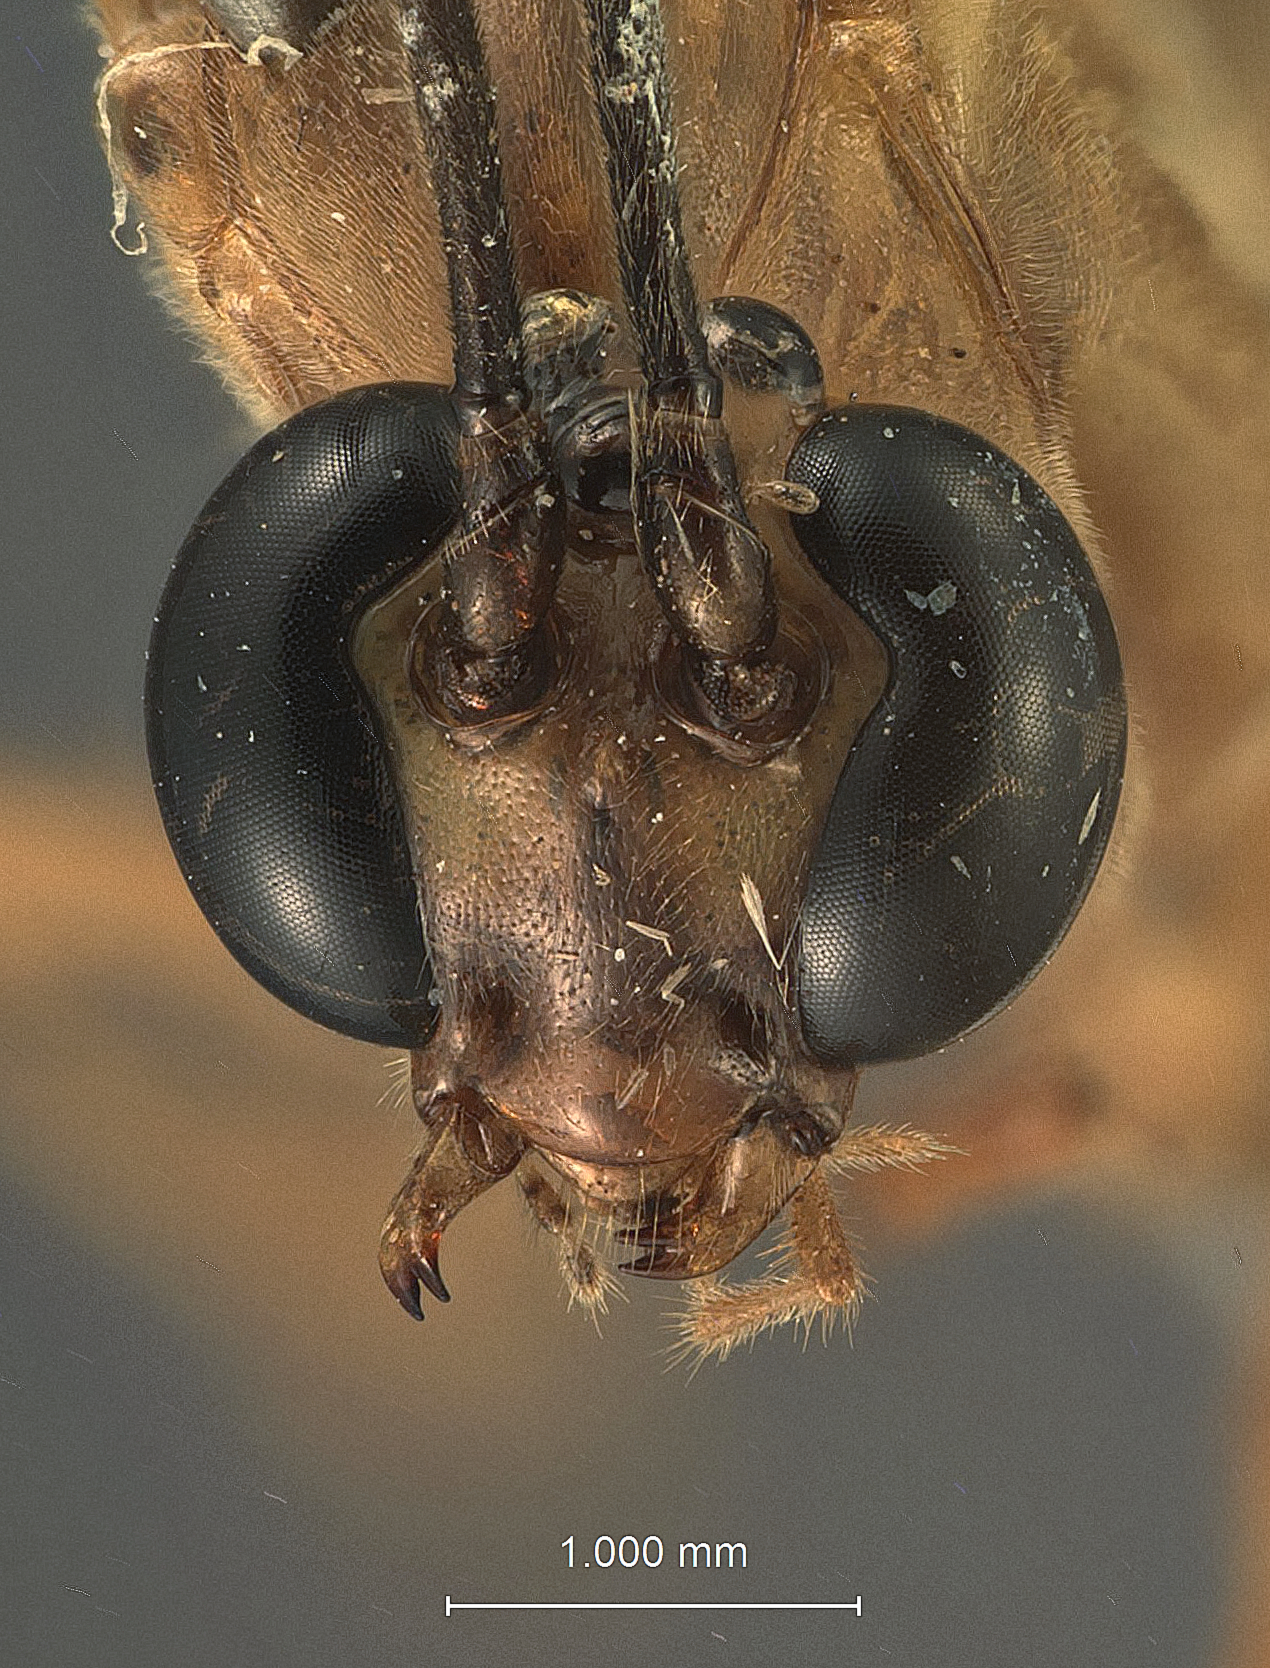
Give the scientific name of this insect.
Enicospilus duckworthi
